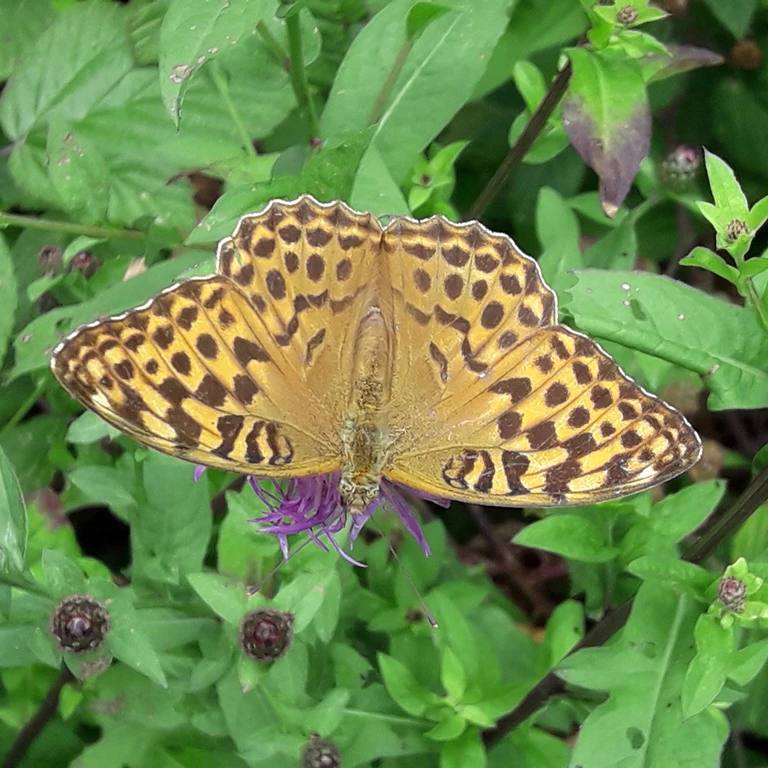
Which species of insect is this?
Argynnis paphia
